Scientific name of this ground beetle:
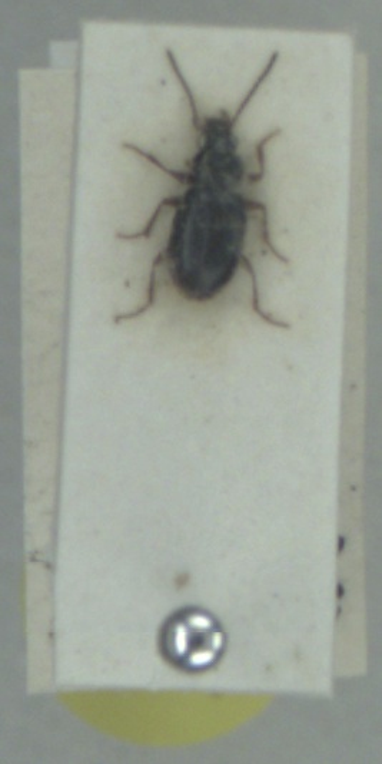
Bembidion clarkei
